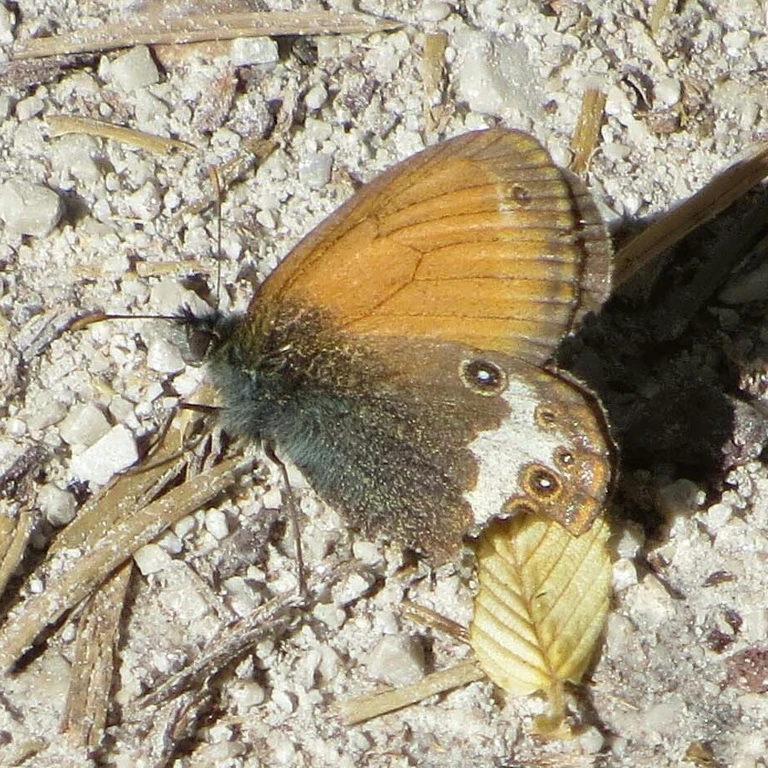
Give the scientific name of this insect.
Coenonympha arcania
